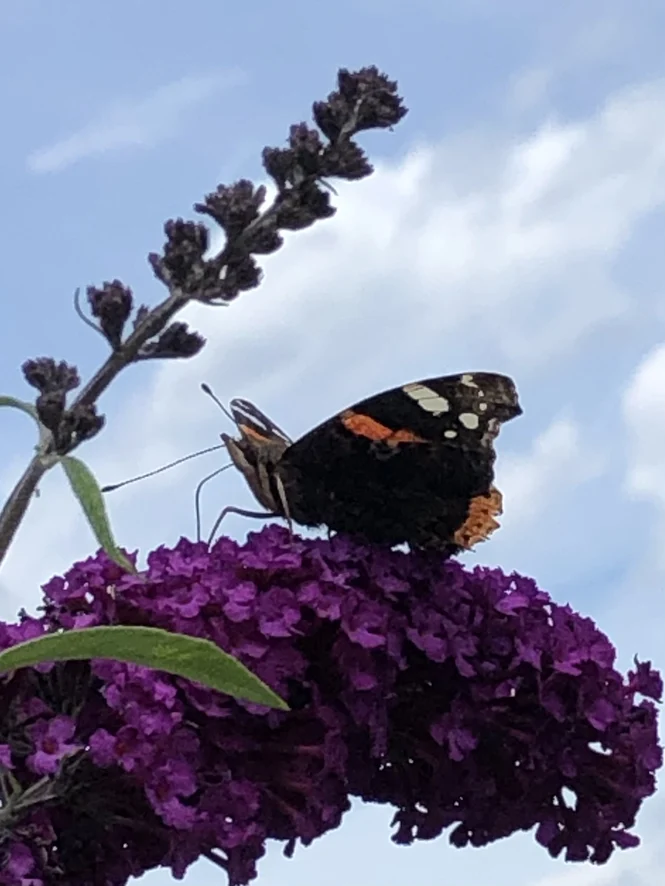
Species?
Vanessa atalanta
